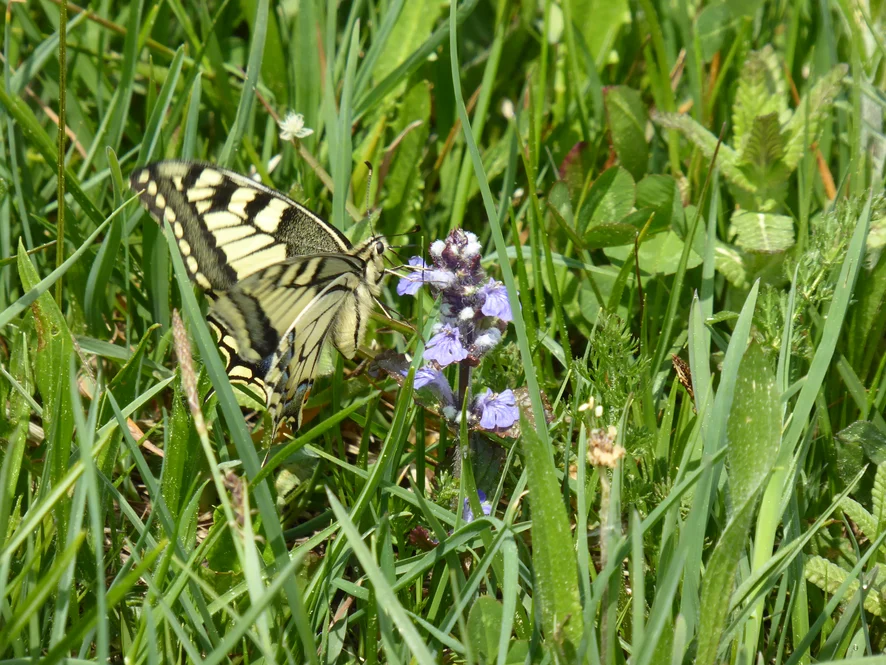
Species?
Papilio machaon
